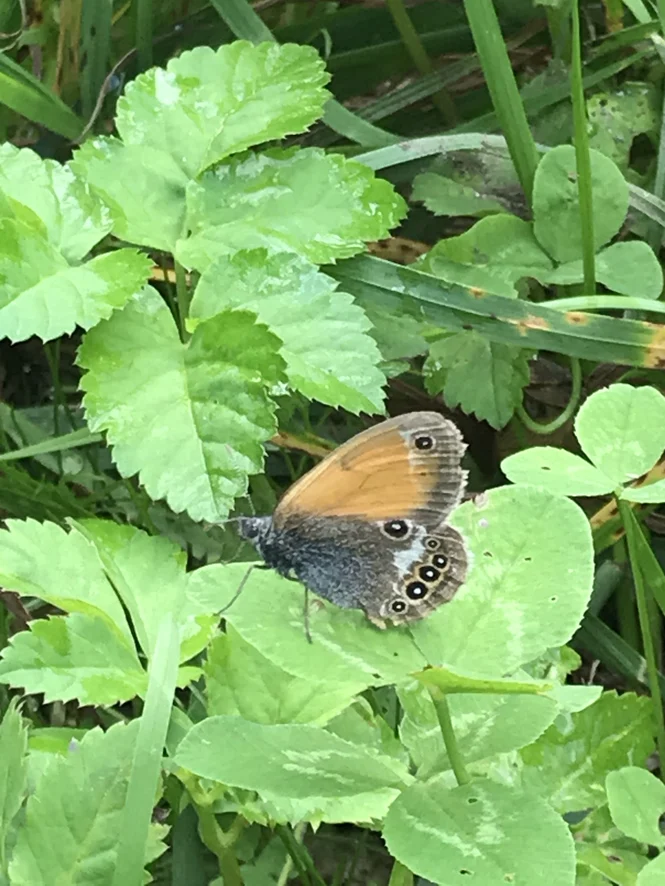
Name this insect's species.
Coenonympha arcania
